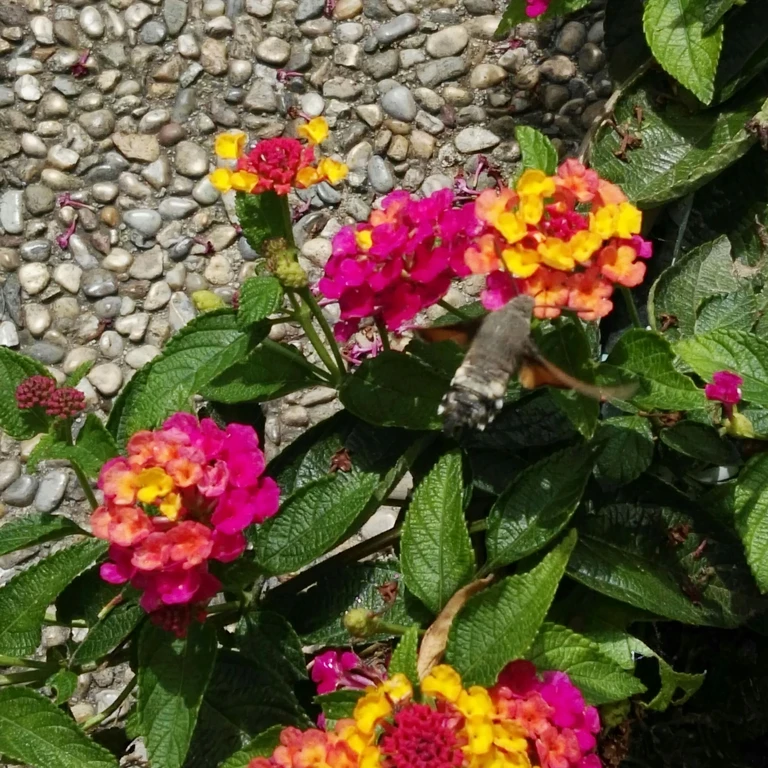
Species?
Macroglossum stellatarum
